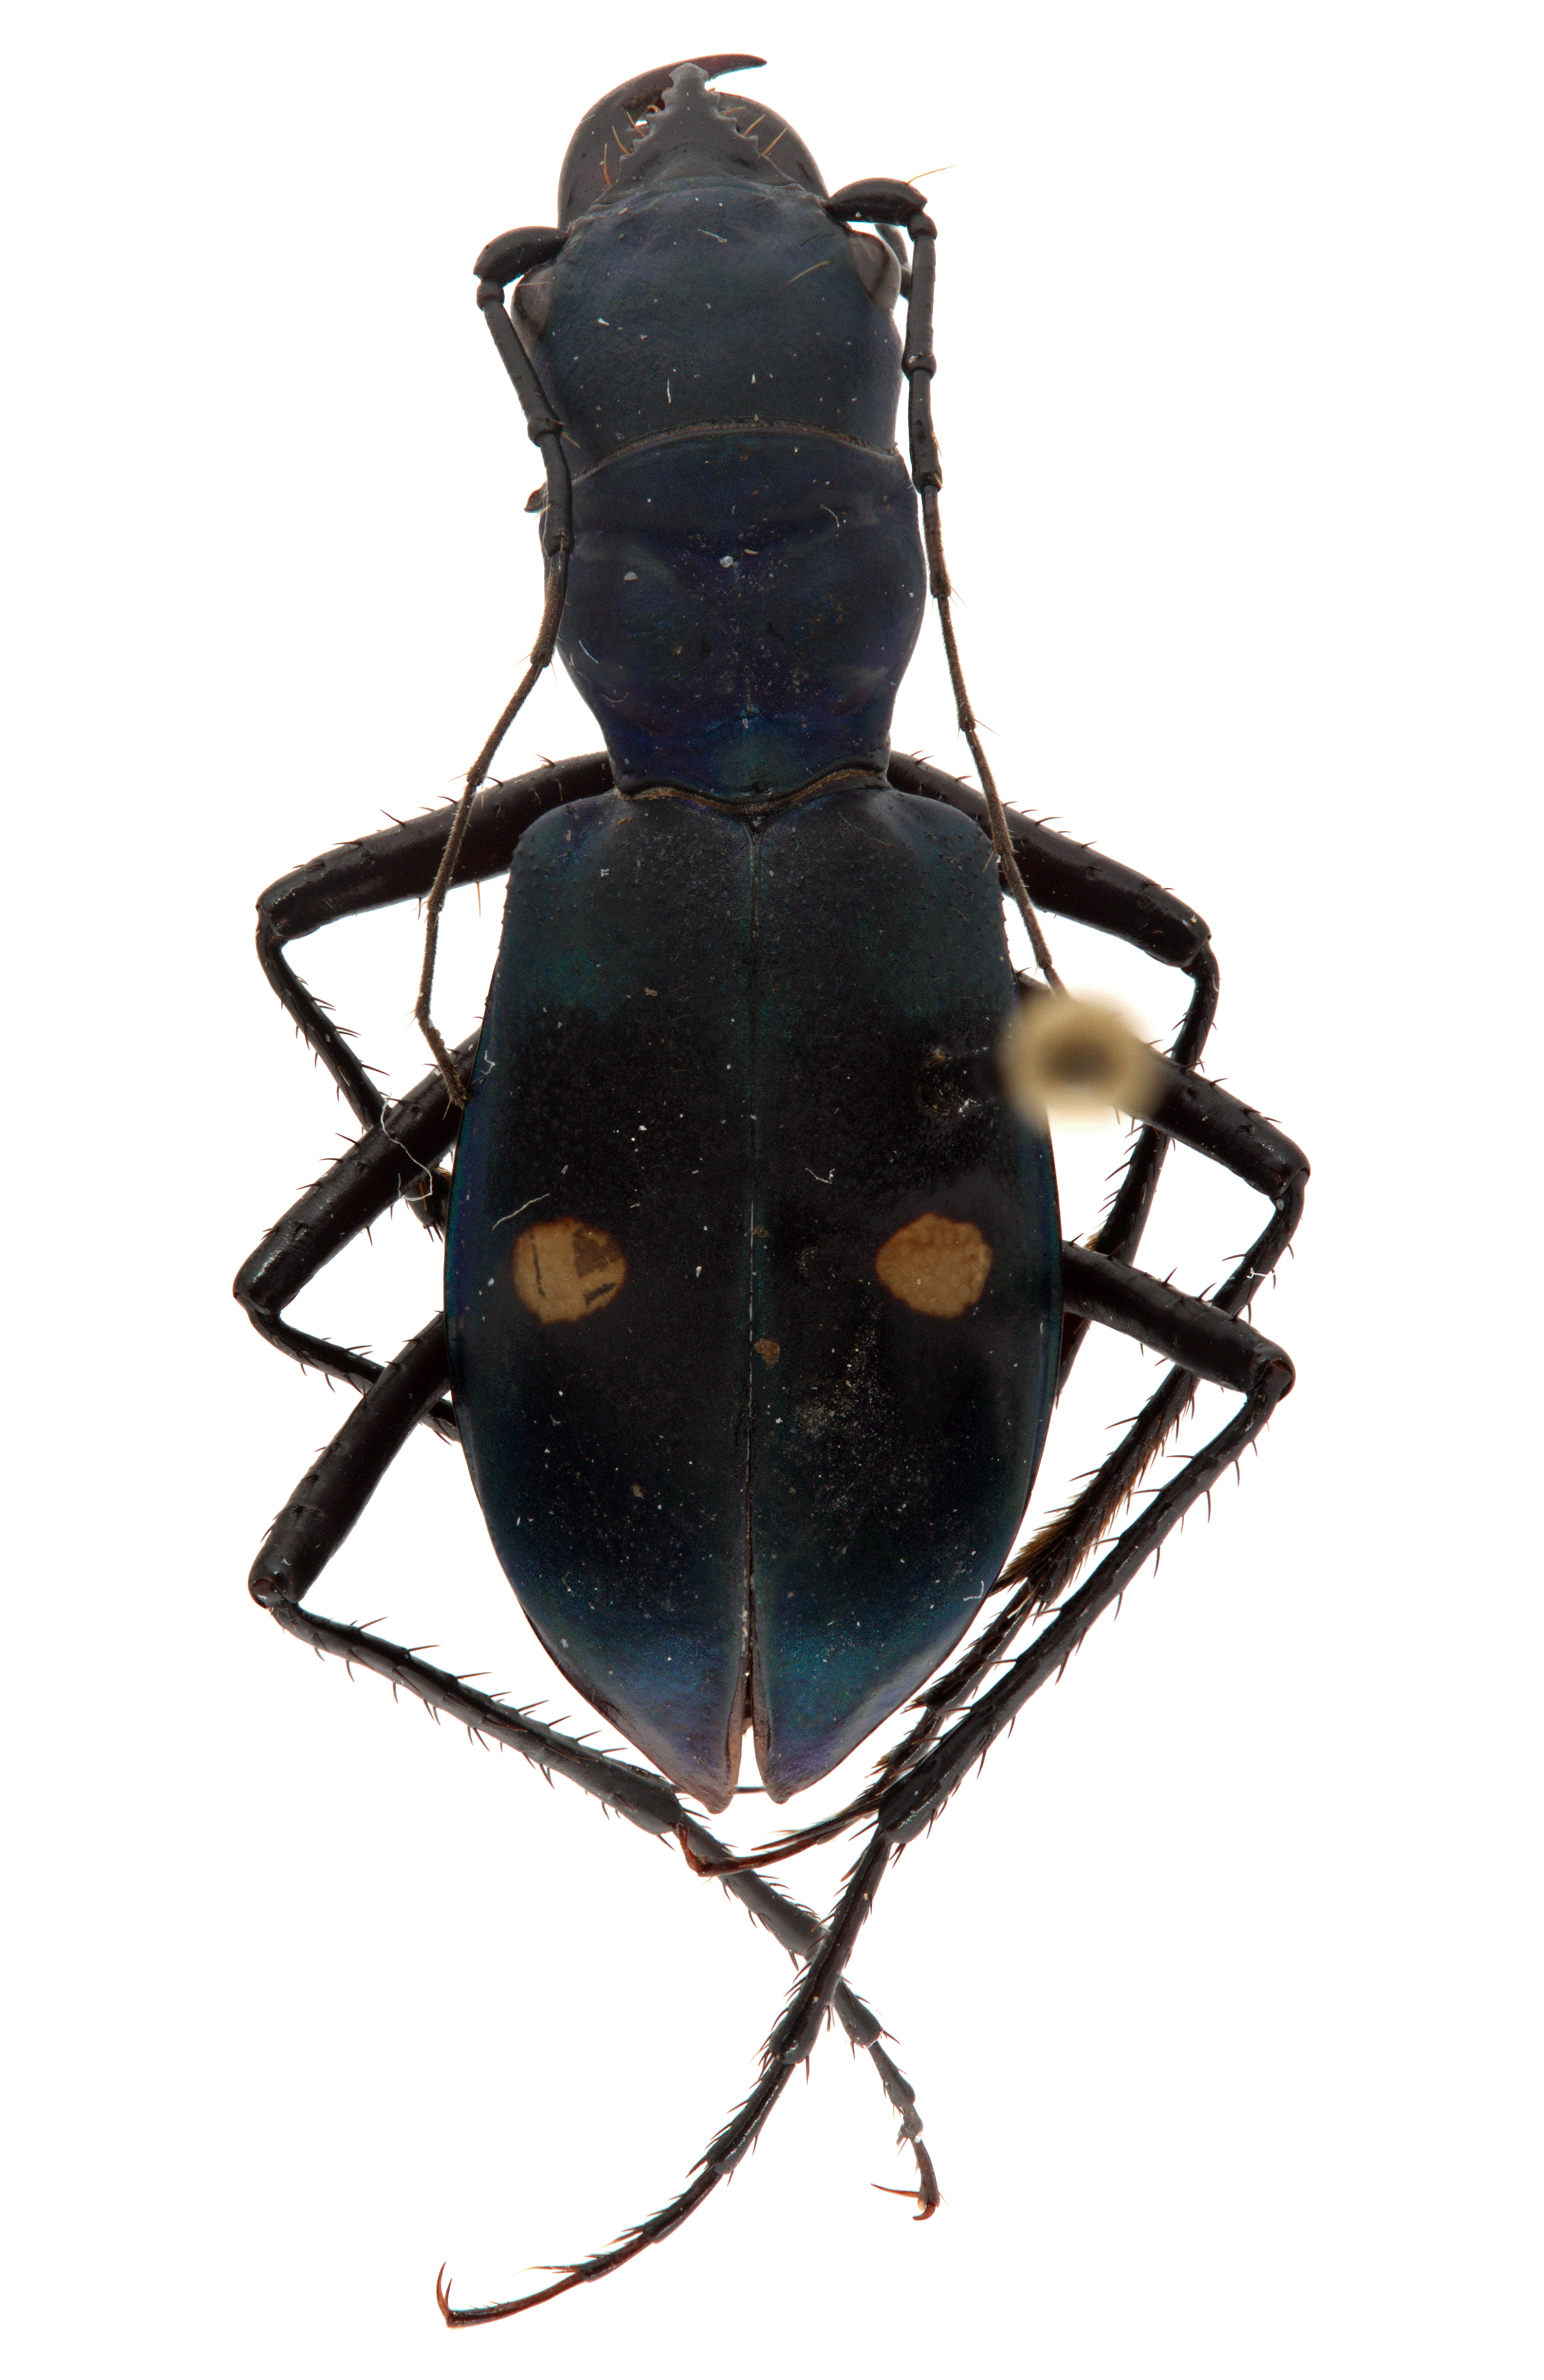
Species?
Pseudoxycheila tarsalis
